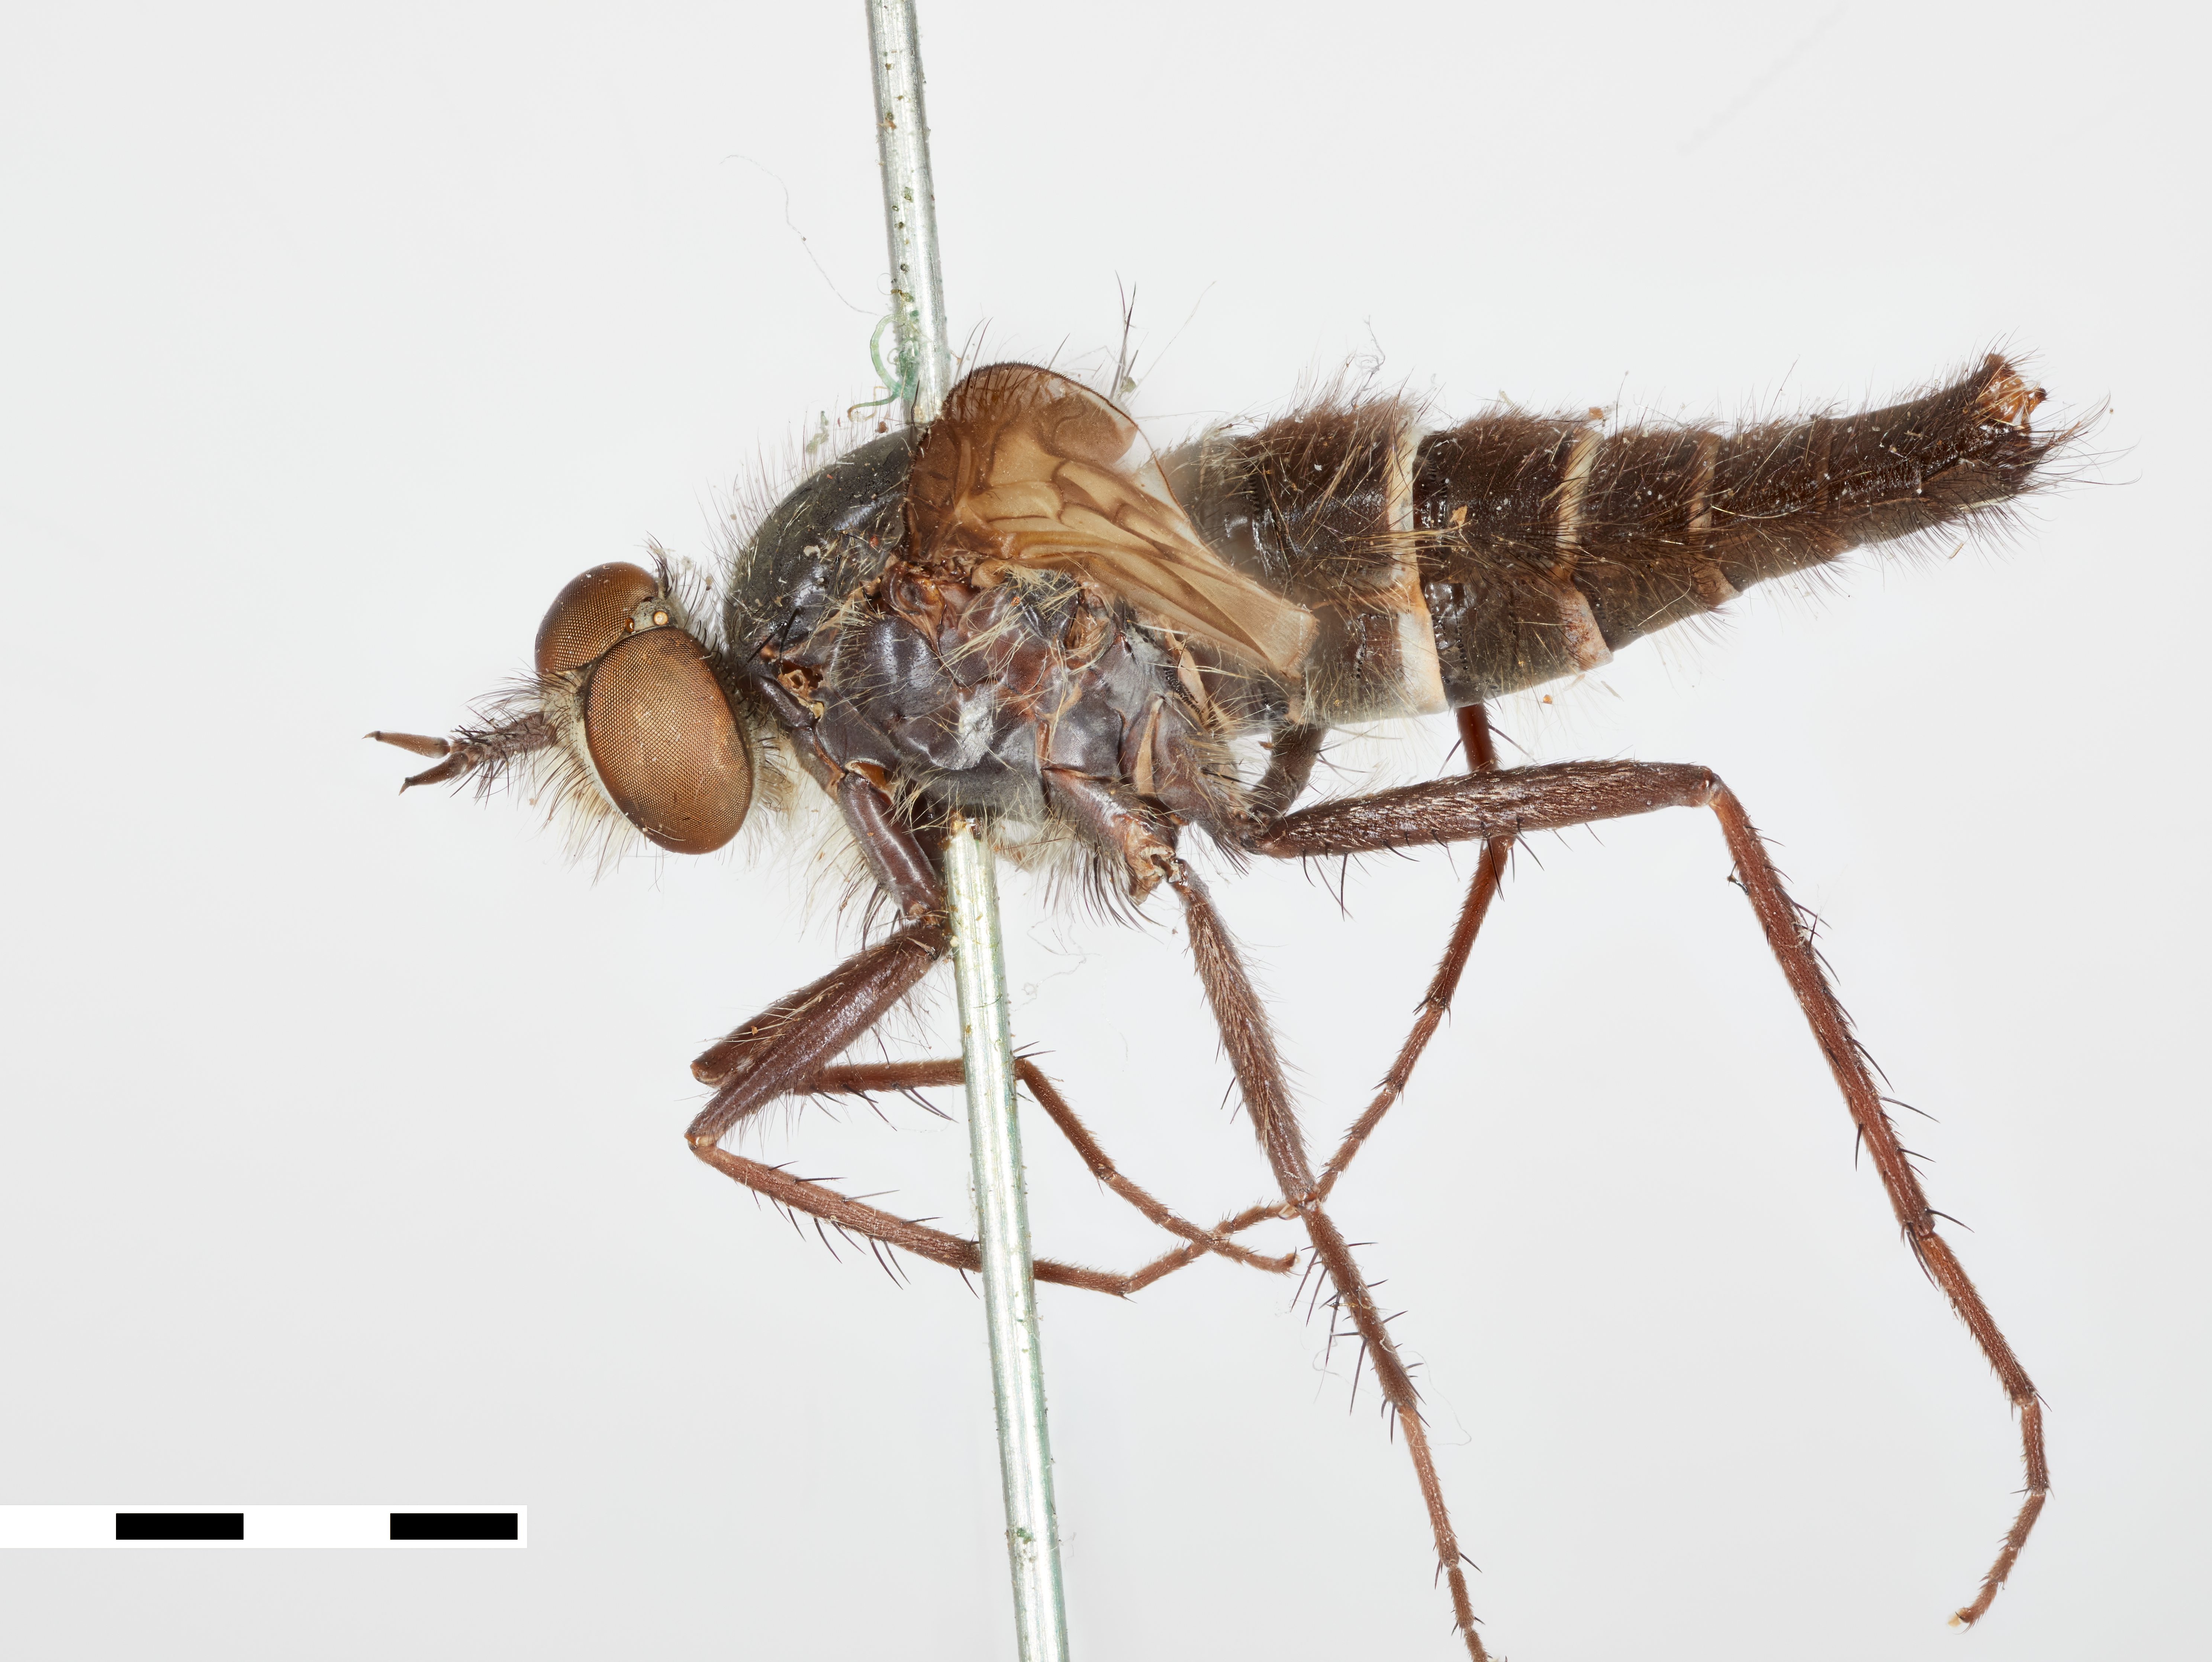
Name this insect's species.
Thereva satanas
